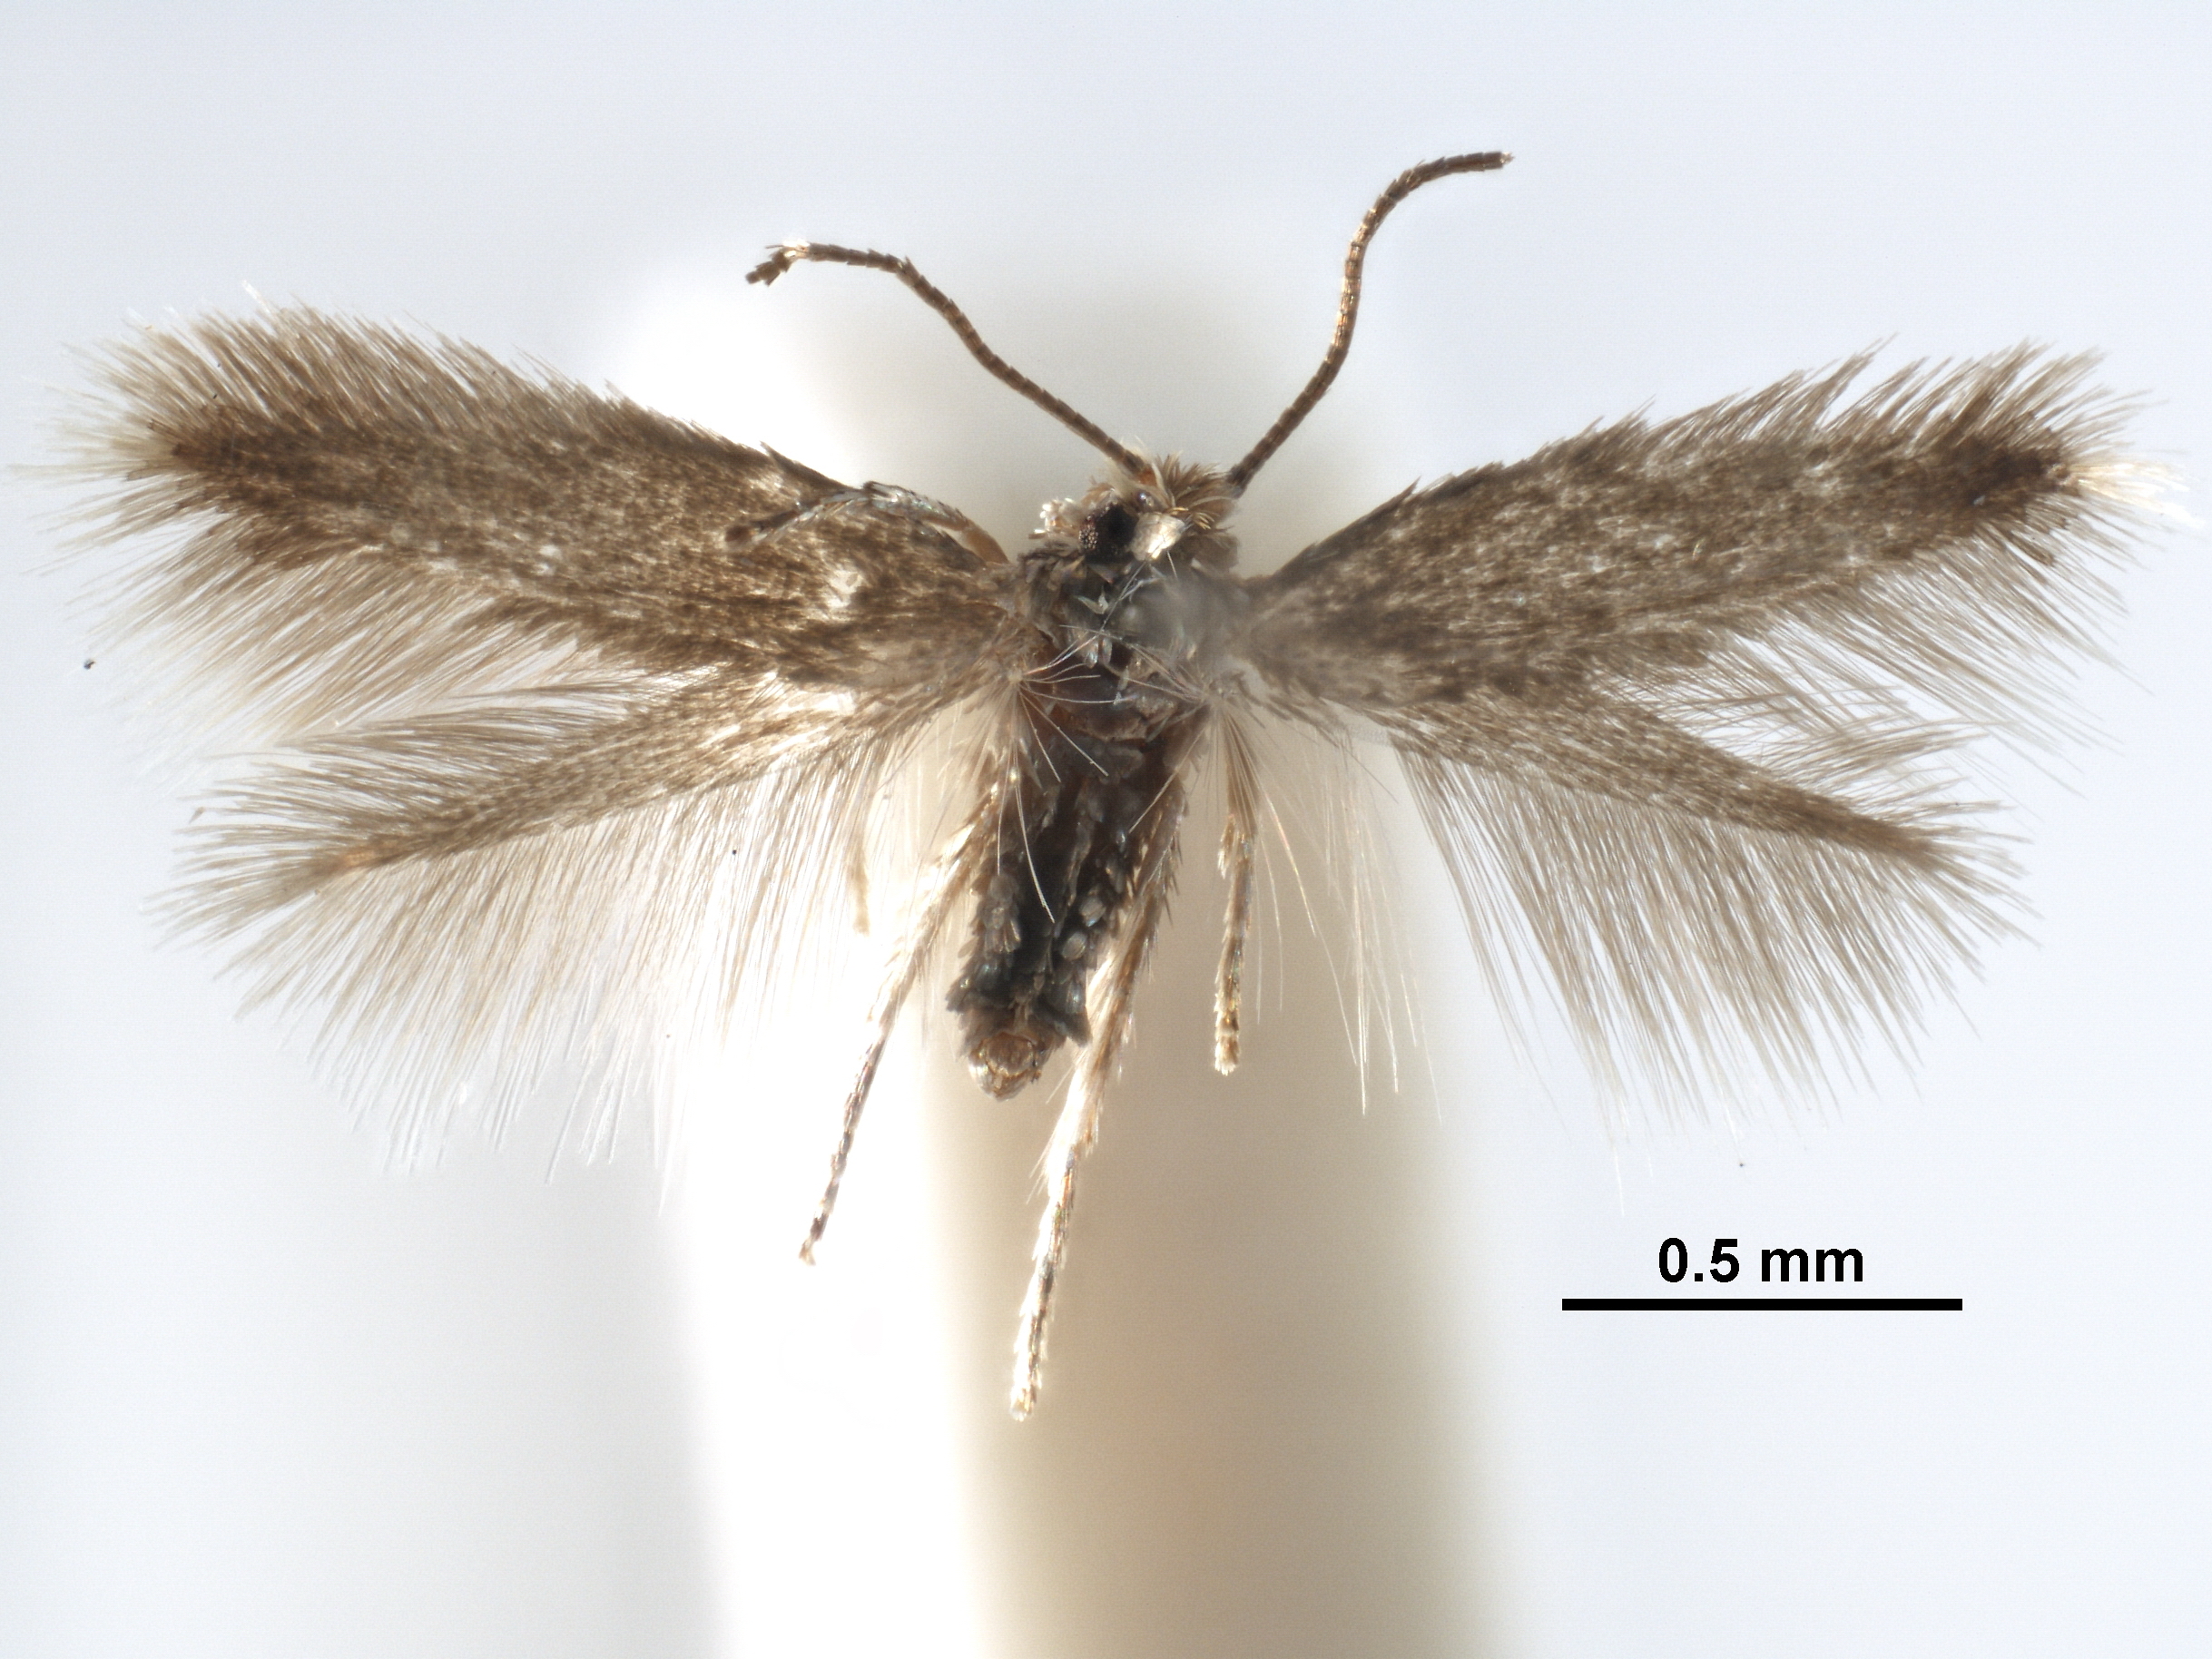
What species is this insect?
Stigmella zelleriella
